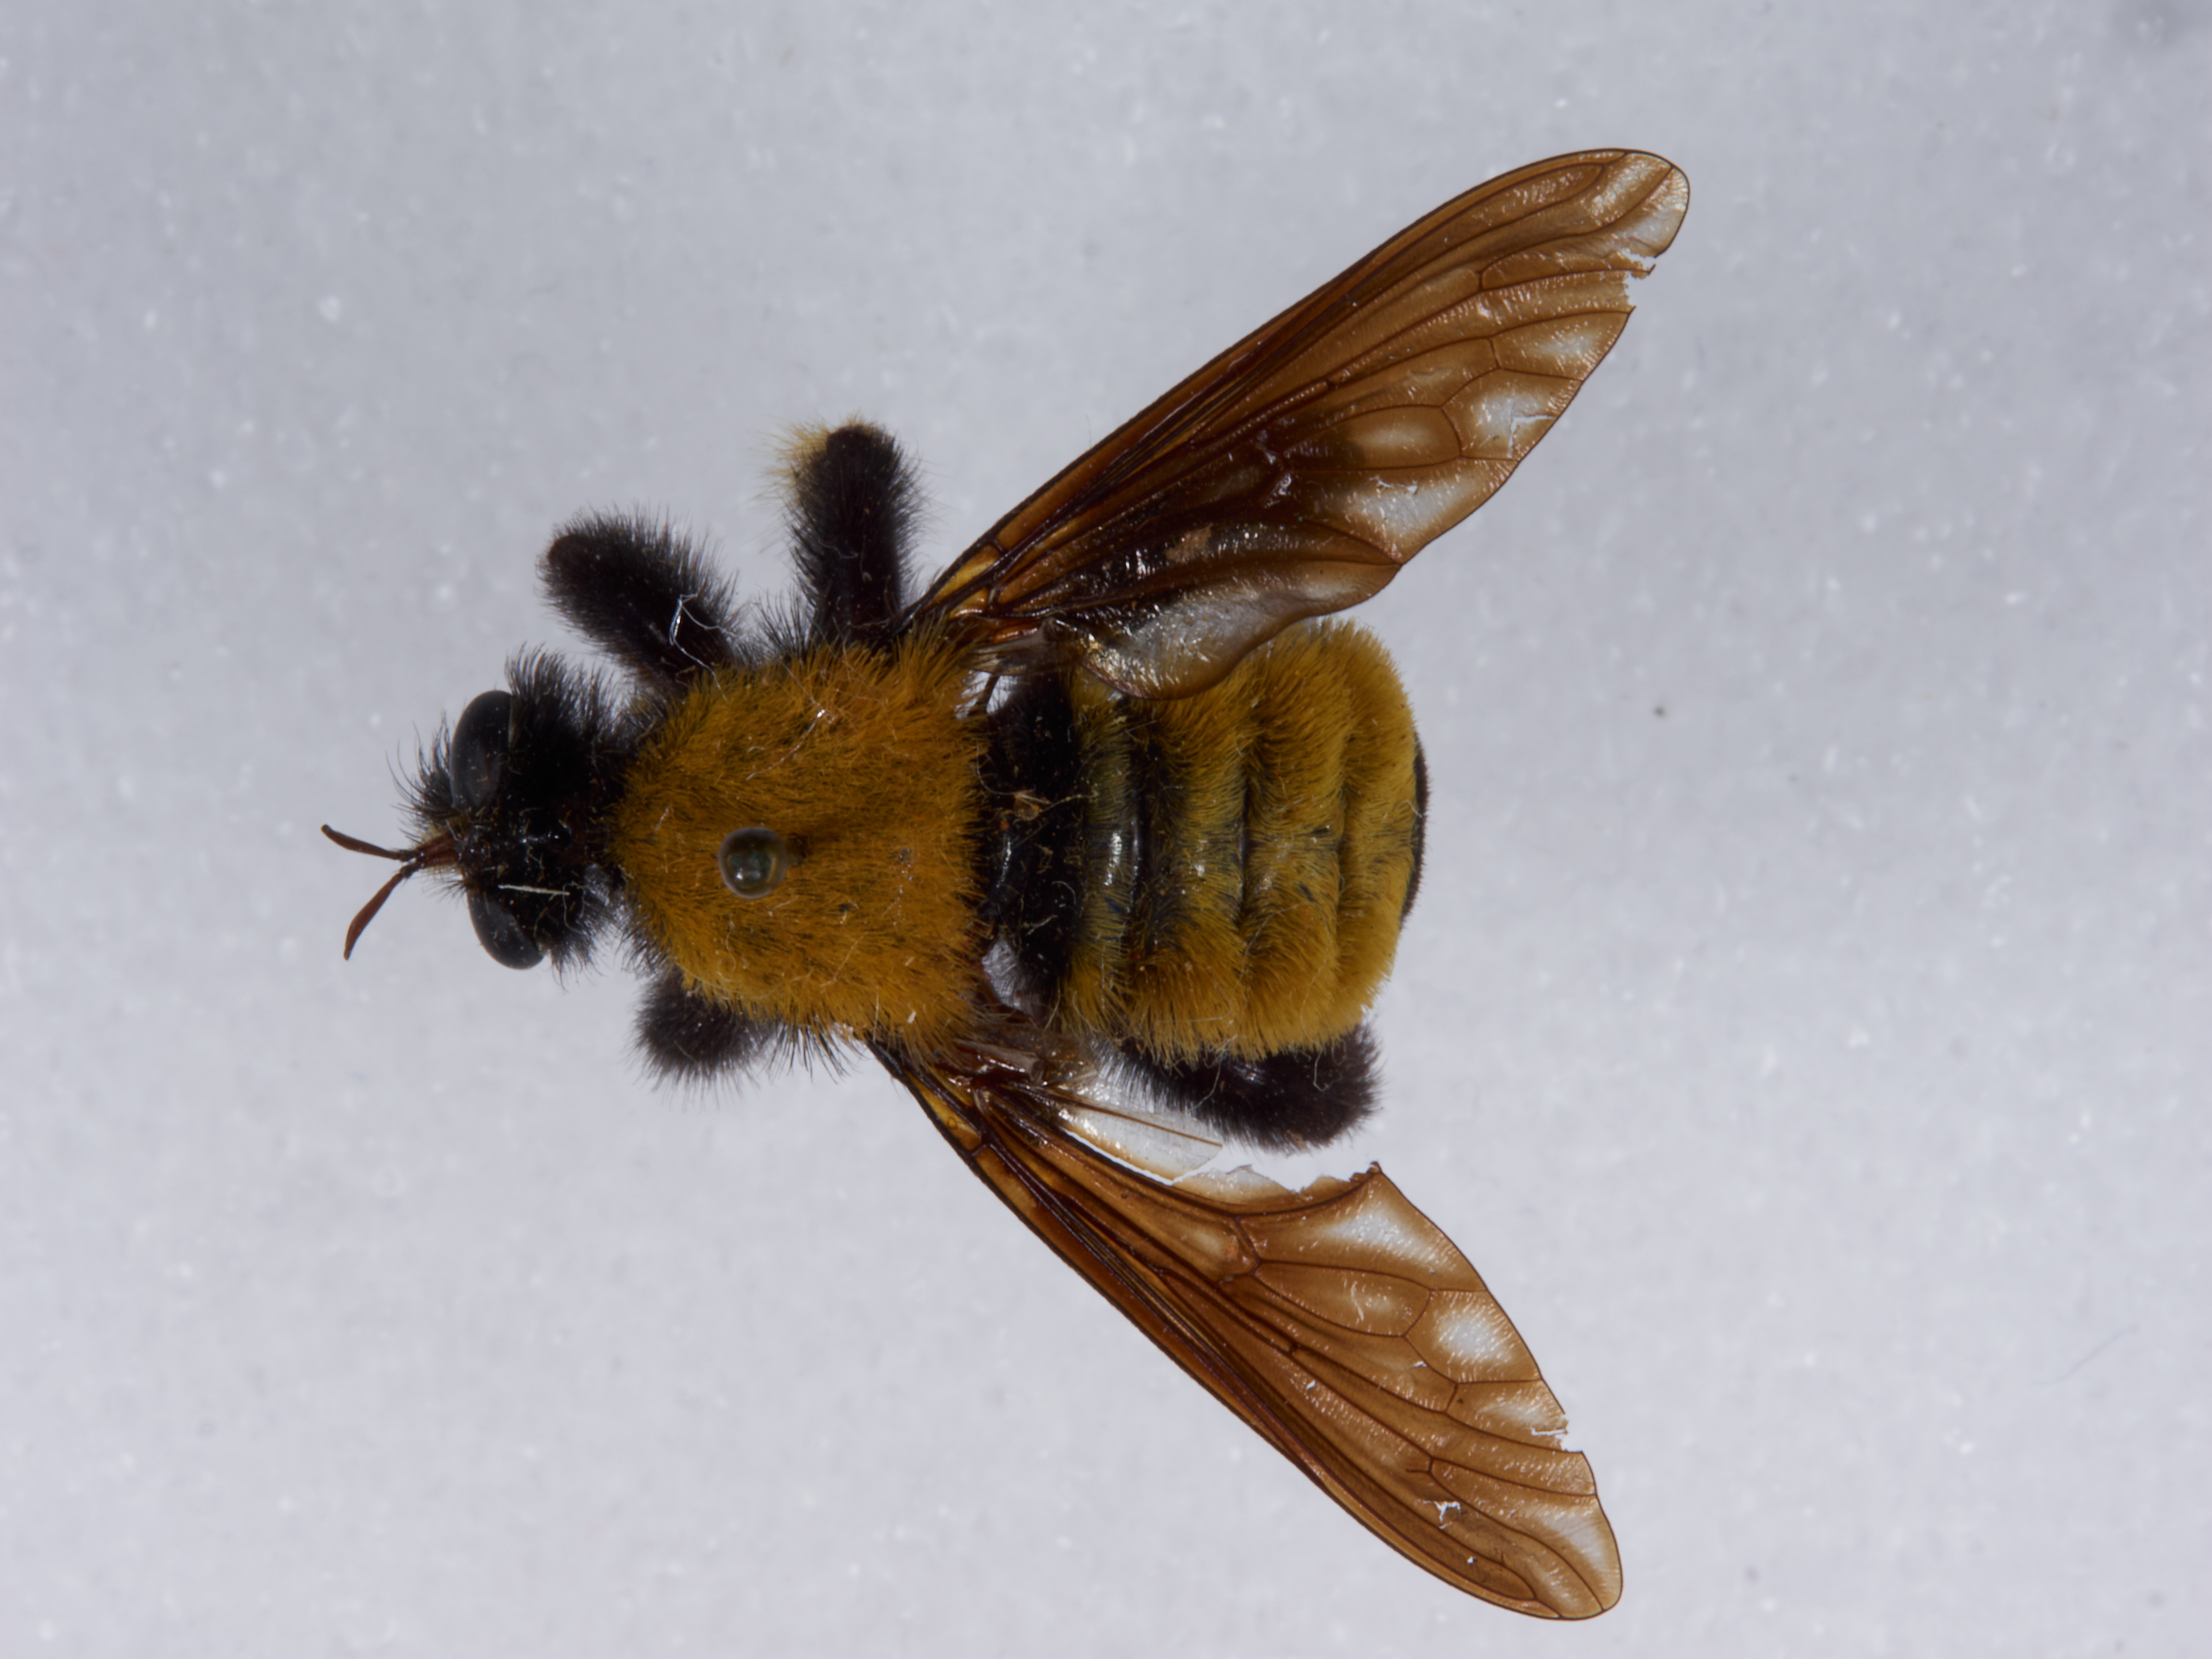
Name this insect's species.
Laphria macquarti
